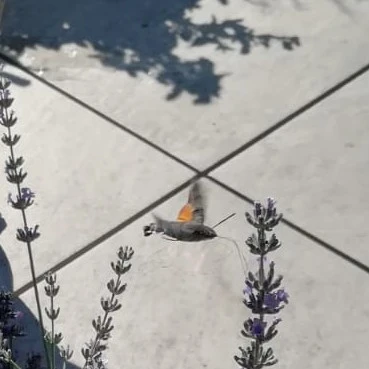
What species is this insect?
Macroglossum stellatarum
